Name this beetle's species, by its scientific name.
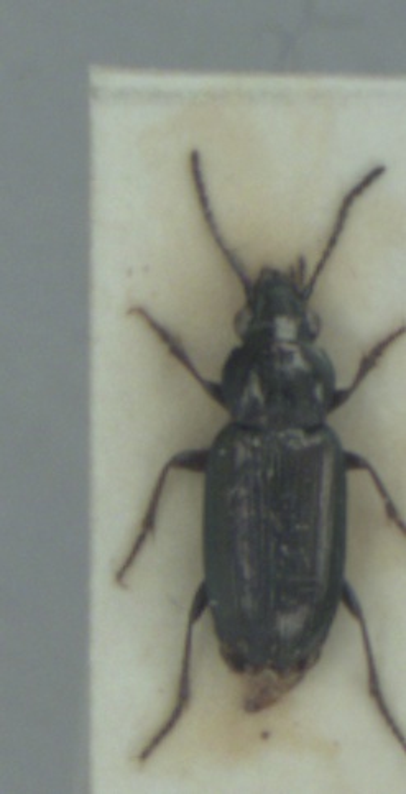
Pogonus littoralis
